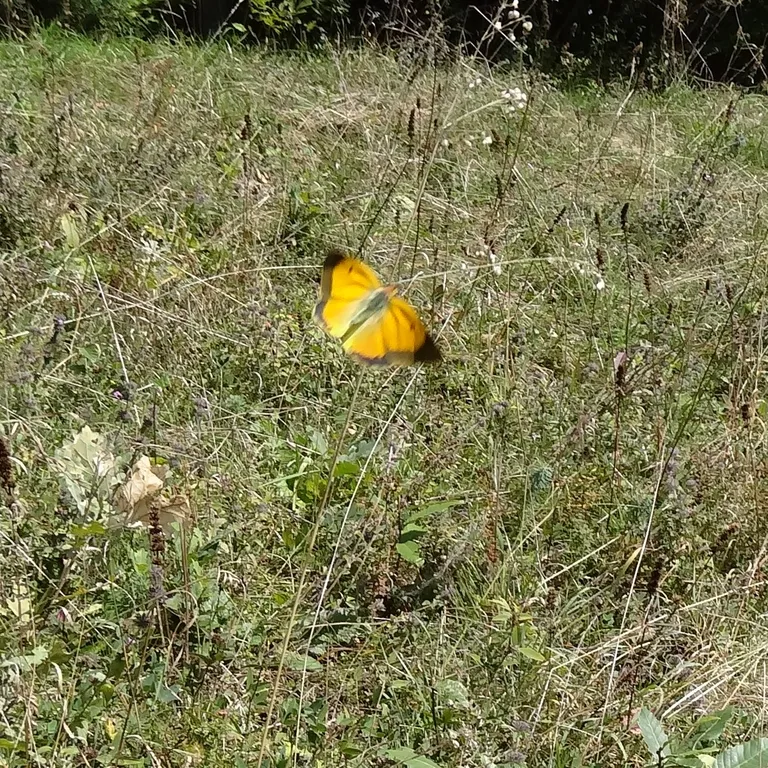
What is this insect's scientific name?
Colias croceus
